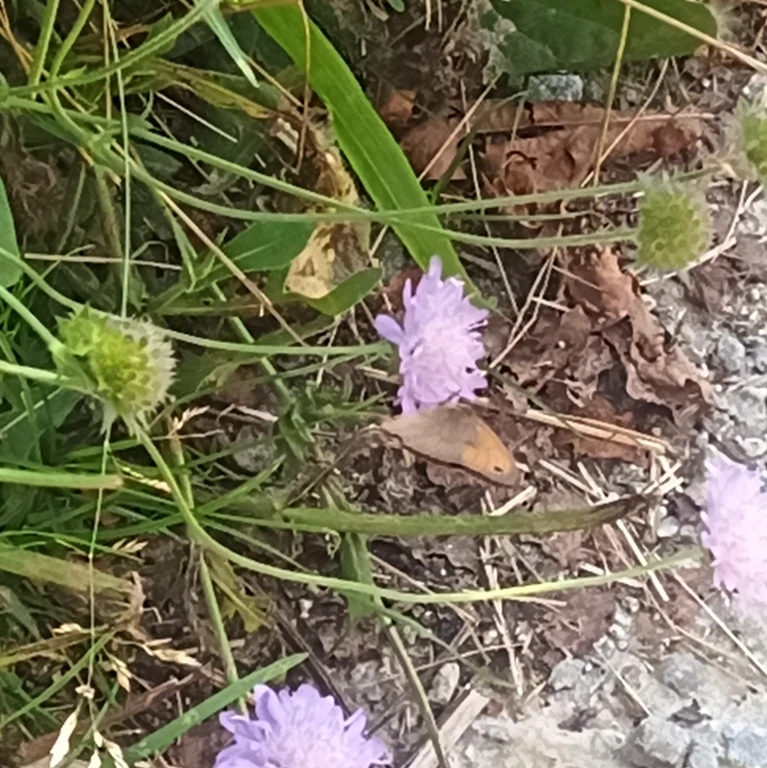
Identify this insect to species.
Maniola jurtina
